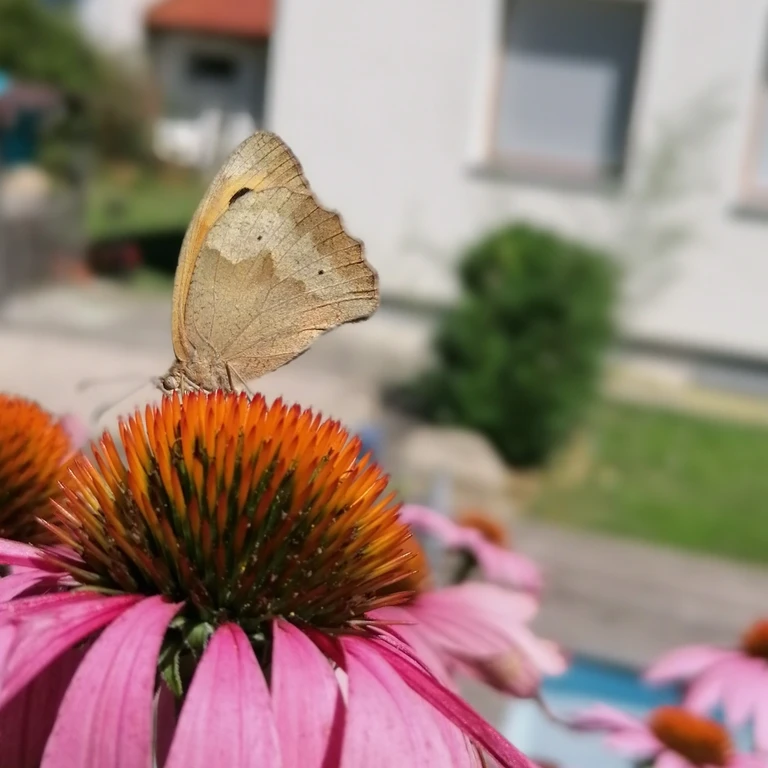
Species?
Maniola jurtina
